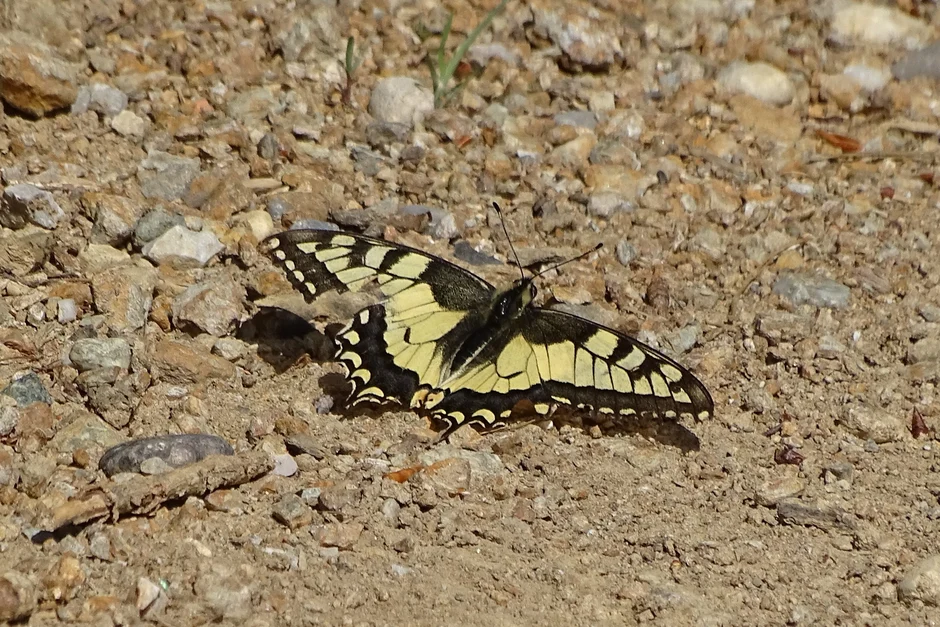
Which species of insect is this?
Papilio machaon
